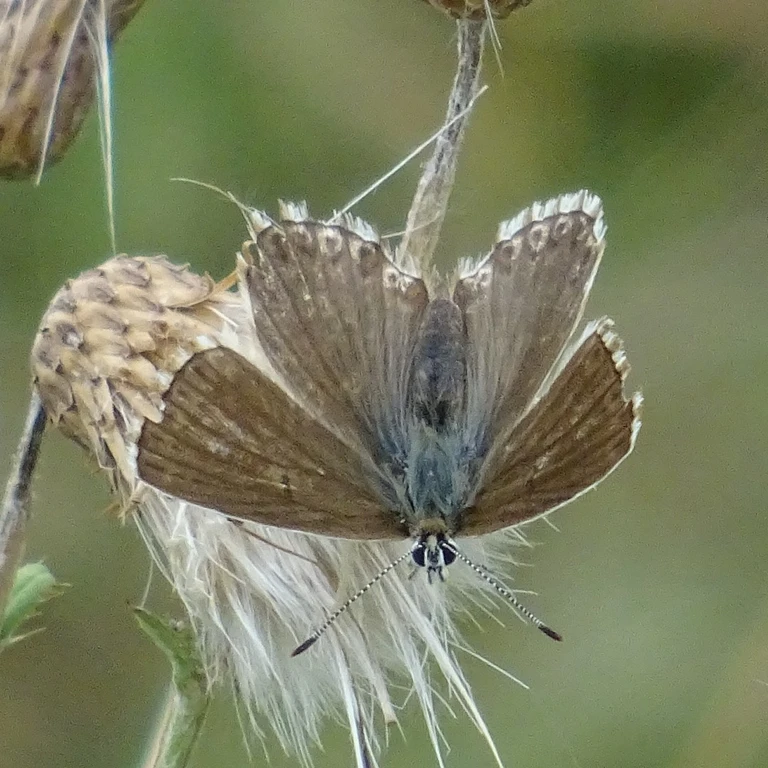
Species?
Lysandra coridon
